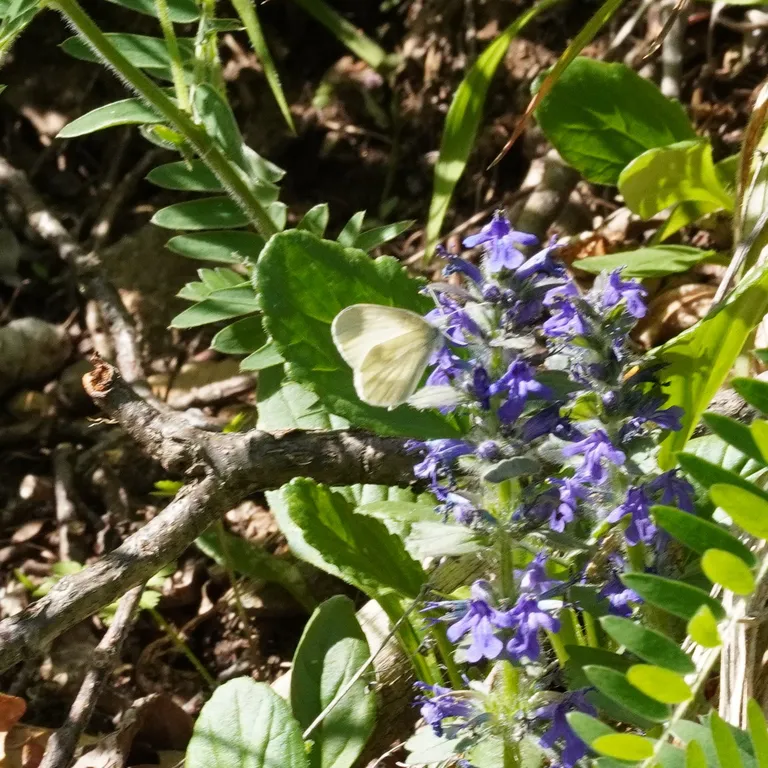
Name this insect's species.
Leptidea sinapis/juvernica
